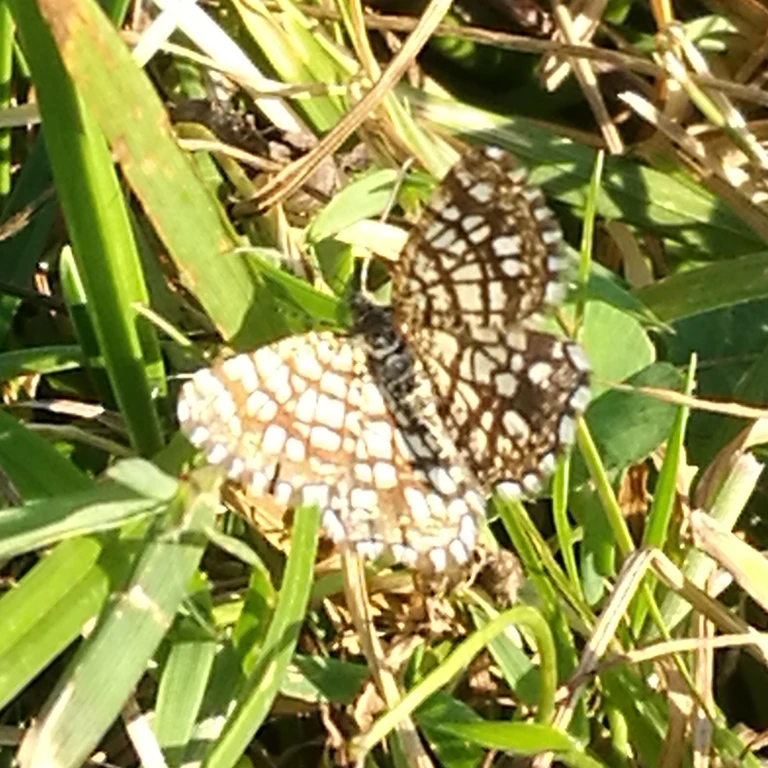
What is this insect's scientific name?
Chiasmia clathrata
